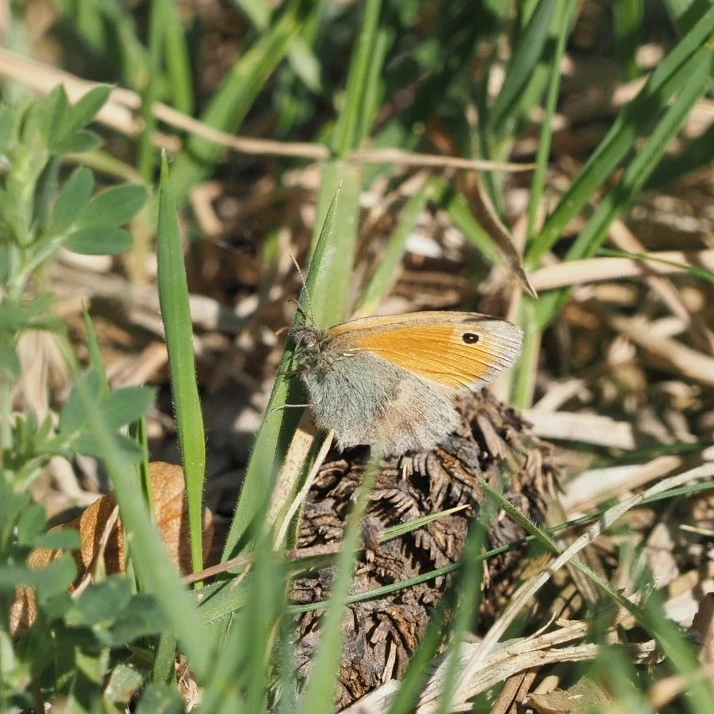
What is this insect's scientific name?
Coenonympha pamphilus
